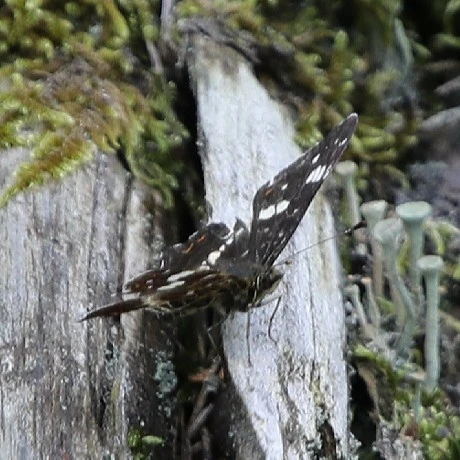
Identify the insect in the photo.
Araschnia levana
